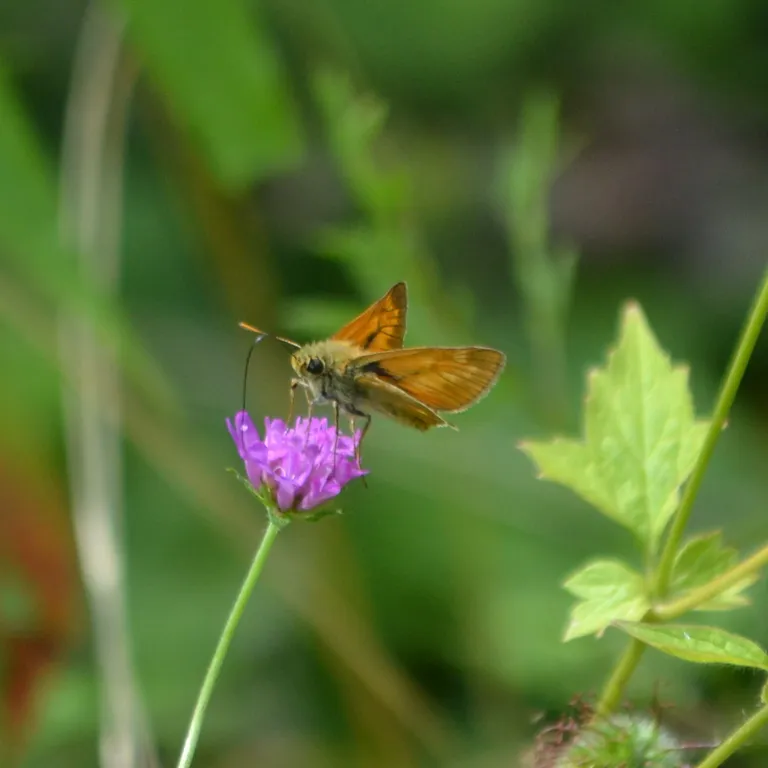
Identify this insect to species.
Ochlodes sylvanus (also Ochlodes venata)
